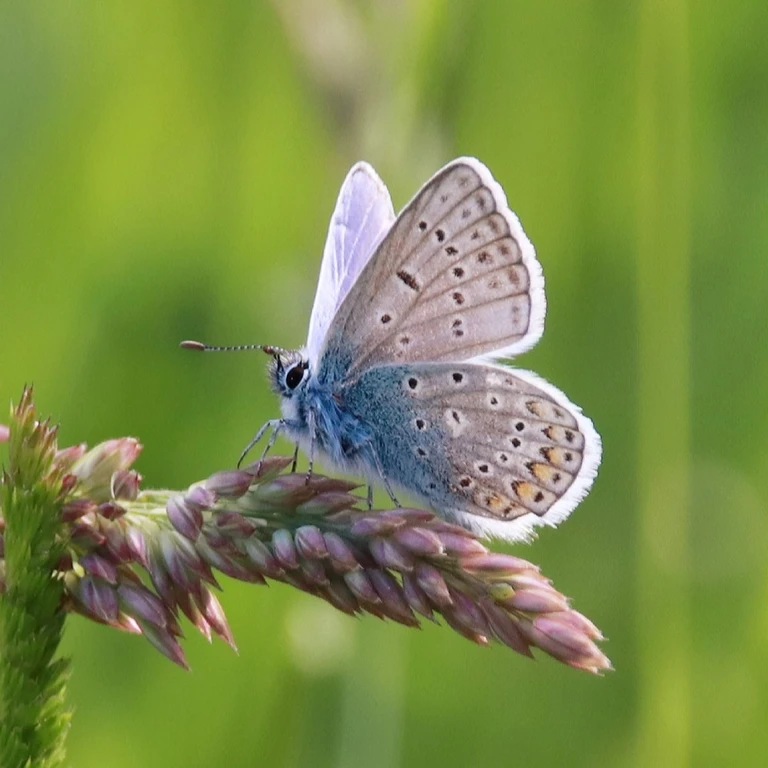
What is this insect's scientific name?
Polyommatus icarus
